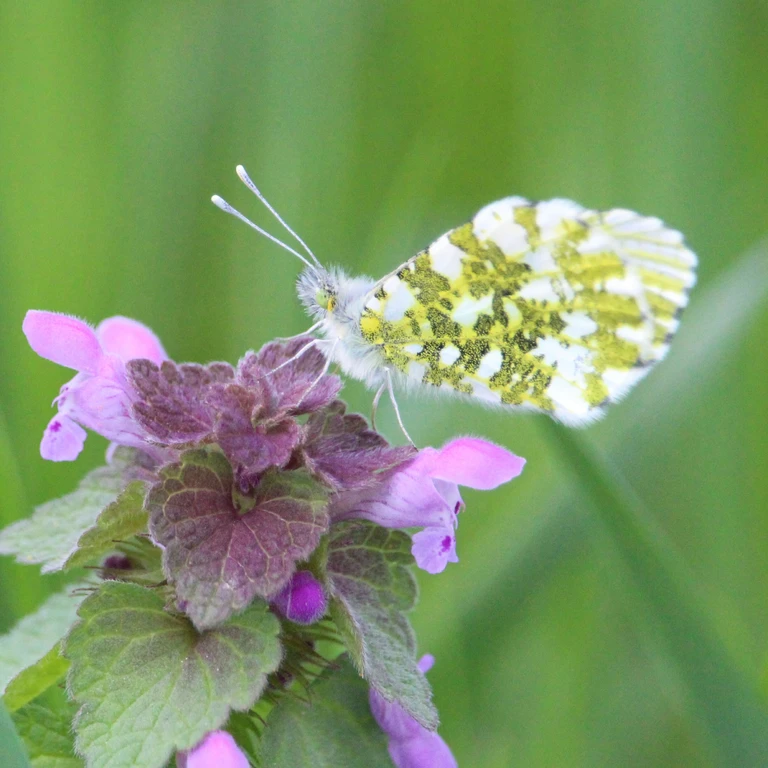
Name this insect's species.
Anthocharis cardamines
